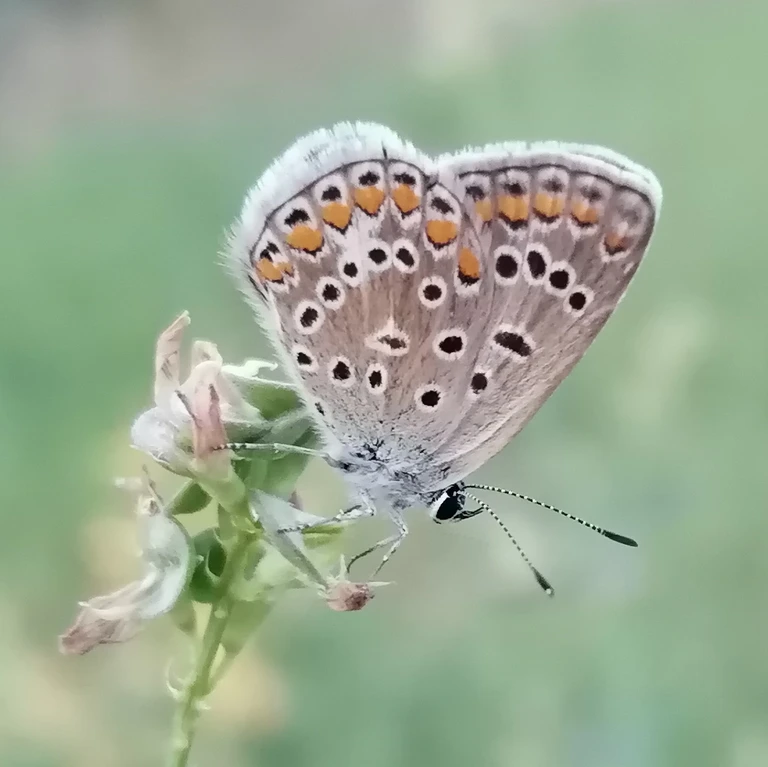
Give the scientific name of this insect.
Polyommatus icarus
